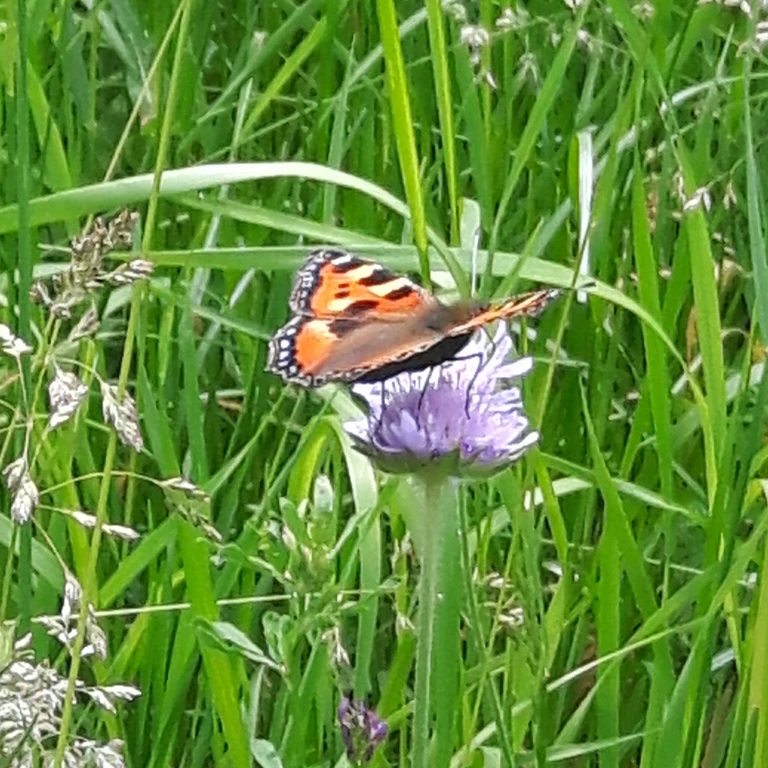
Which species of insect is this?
Aglais urticae
